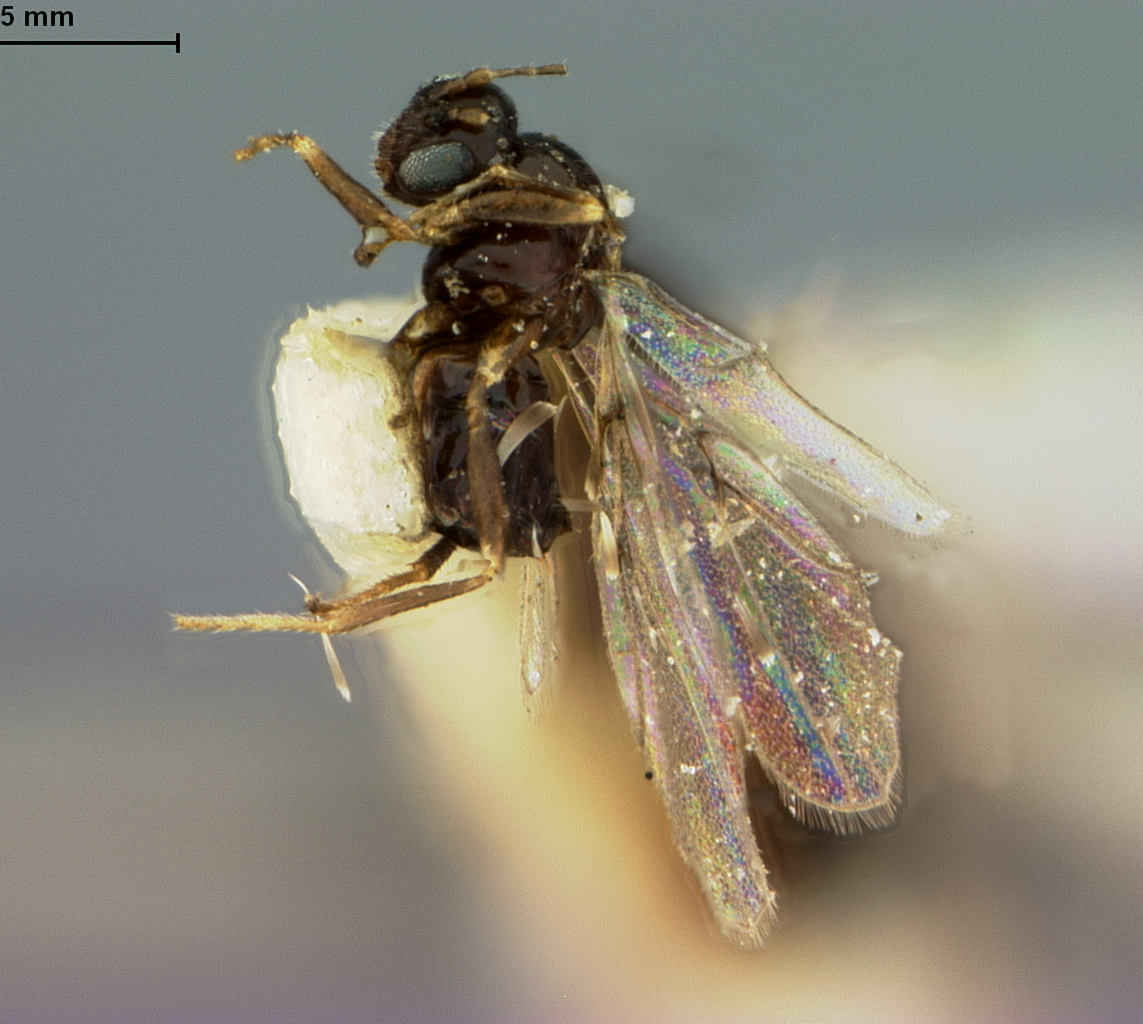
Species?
Neuroterus vernus
